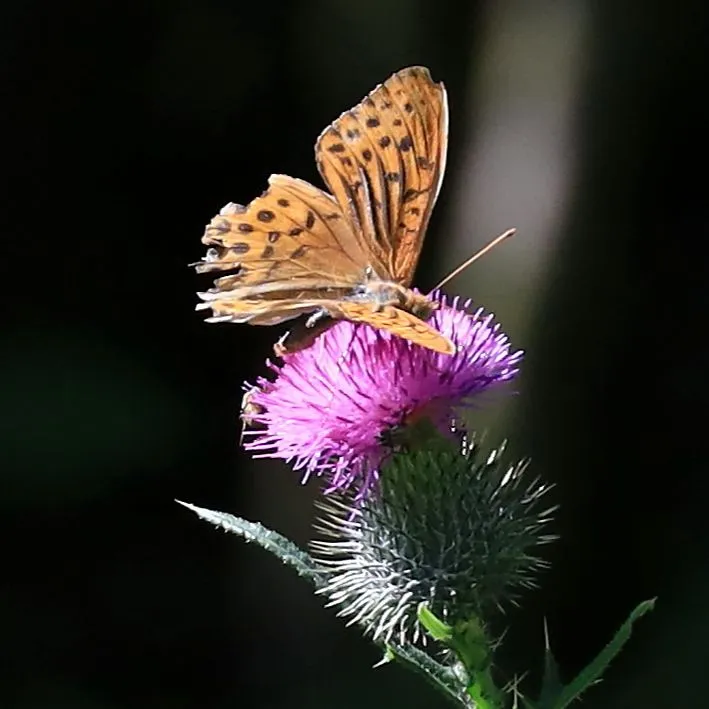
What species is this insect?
Argynnis paphia
